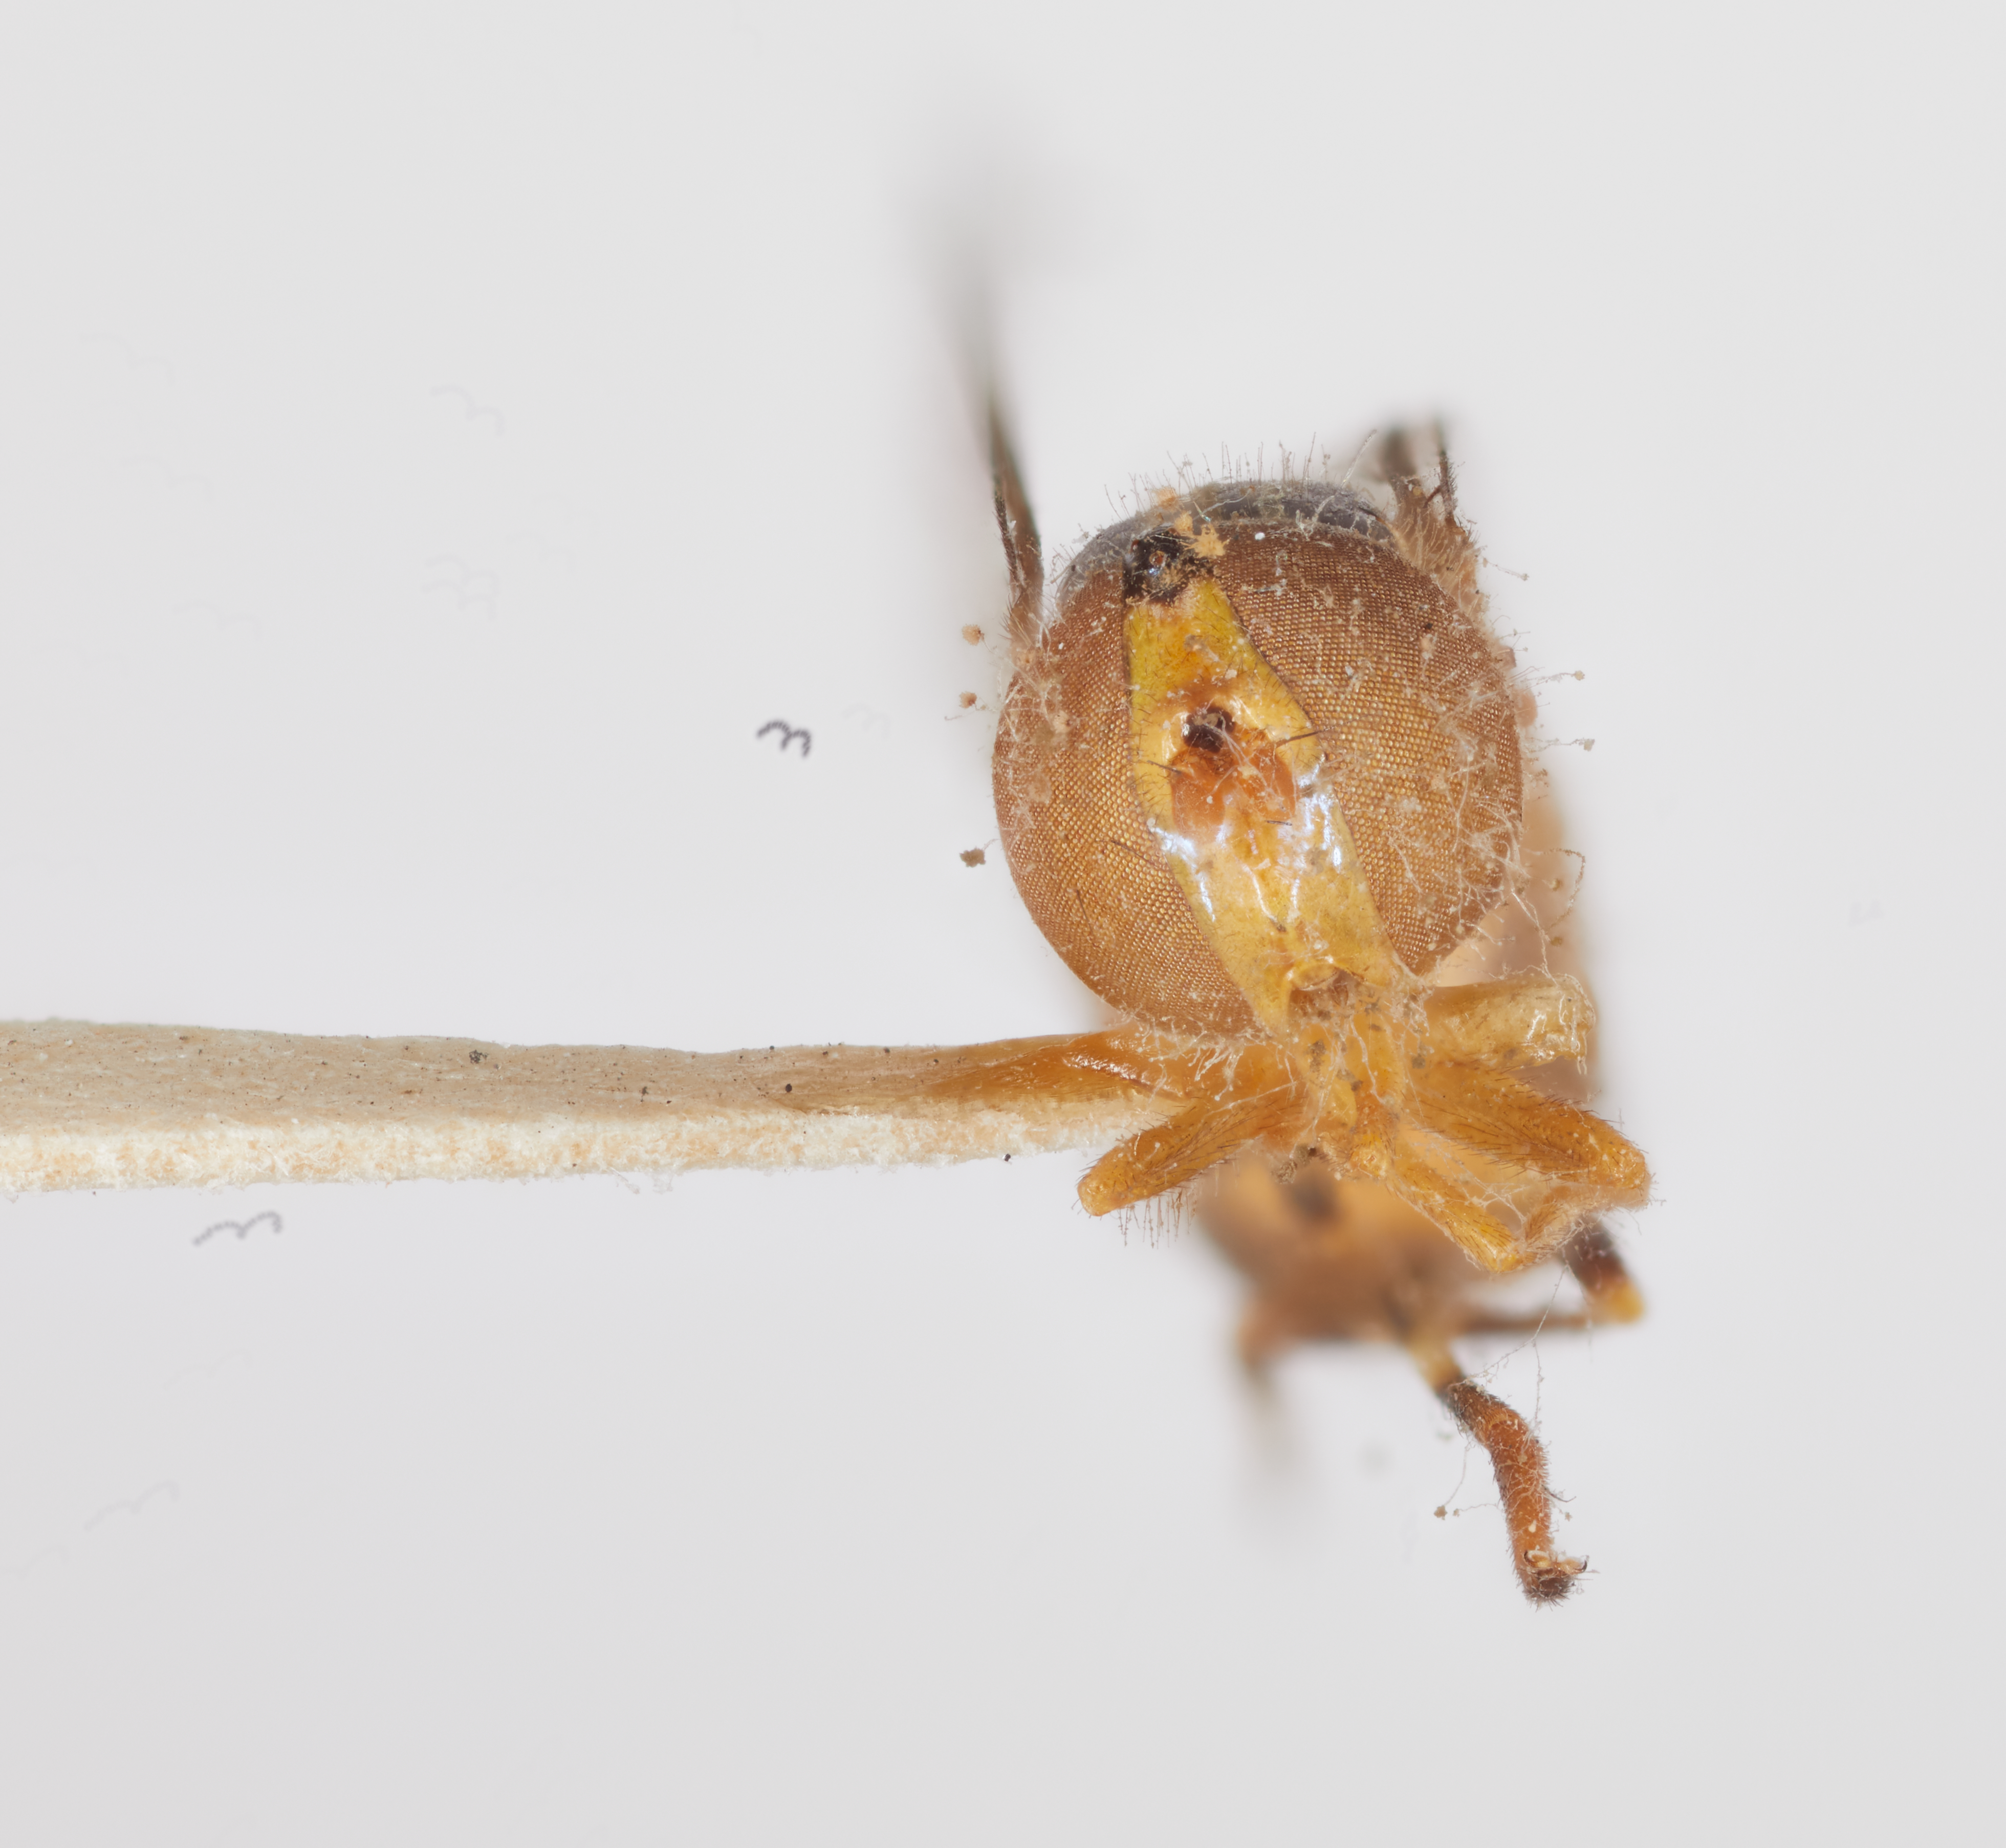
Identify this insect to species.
Calostigma elnora
